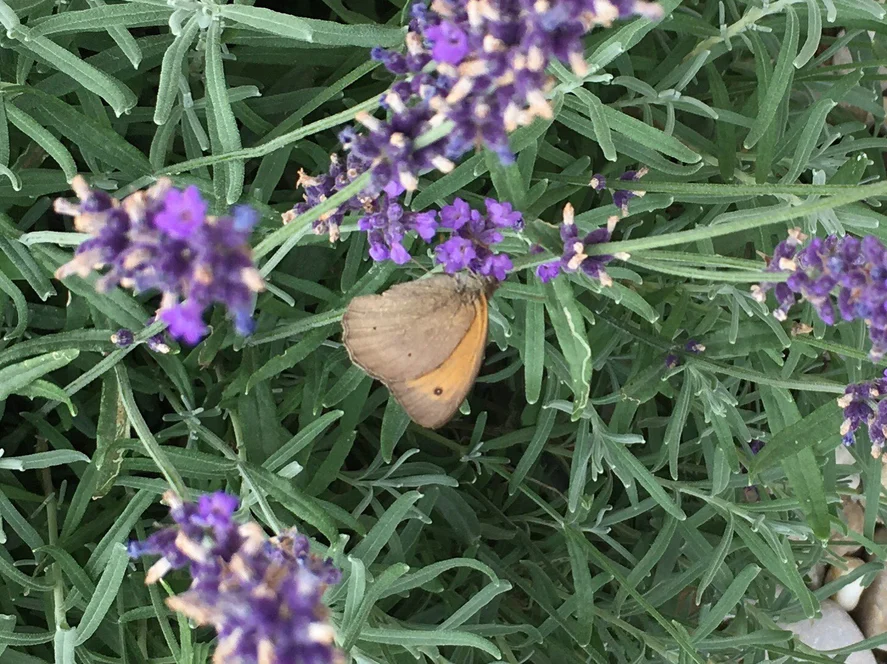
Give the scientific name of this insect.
Maniola jurtina
